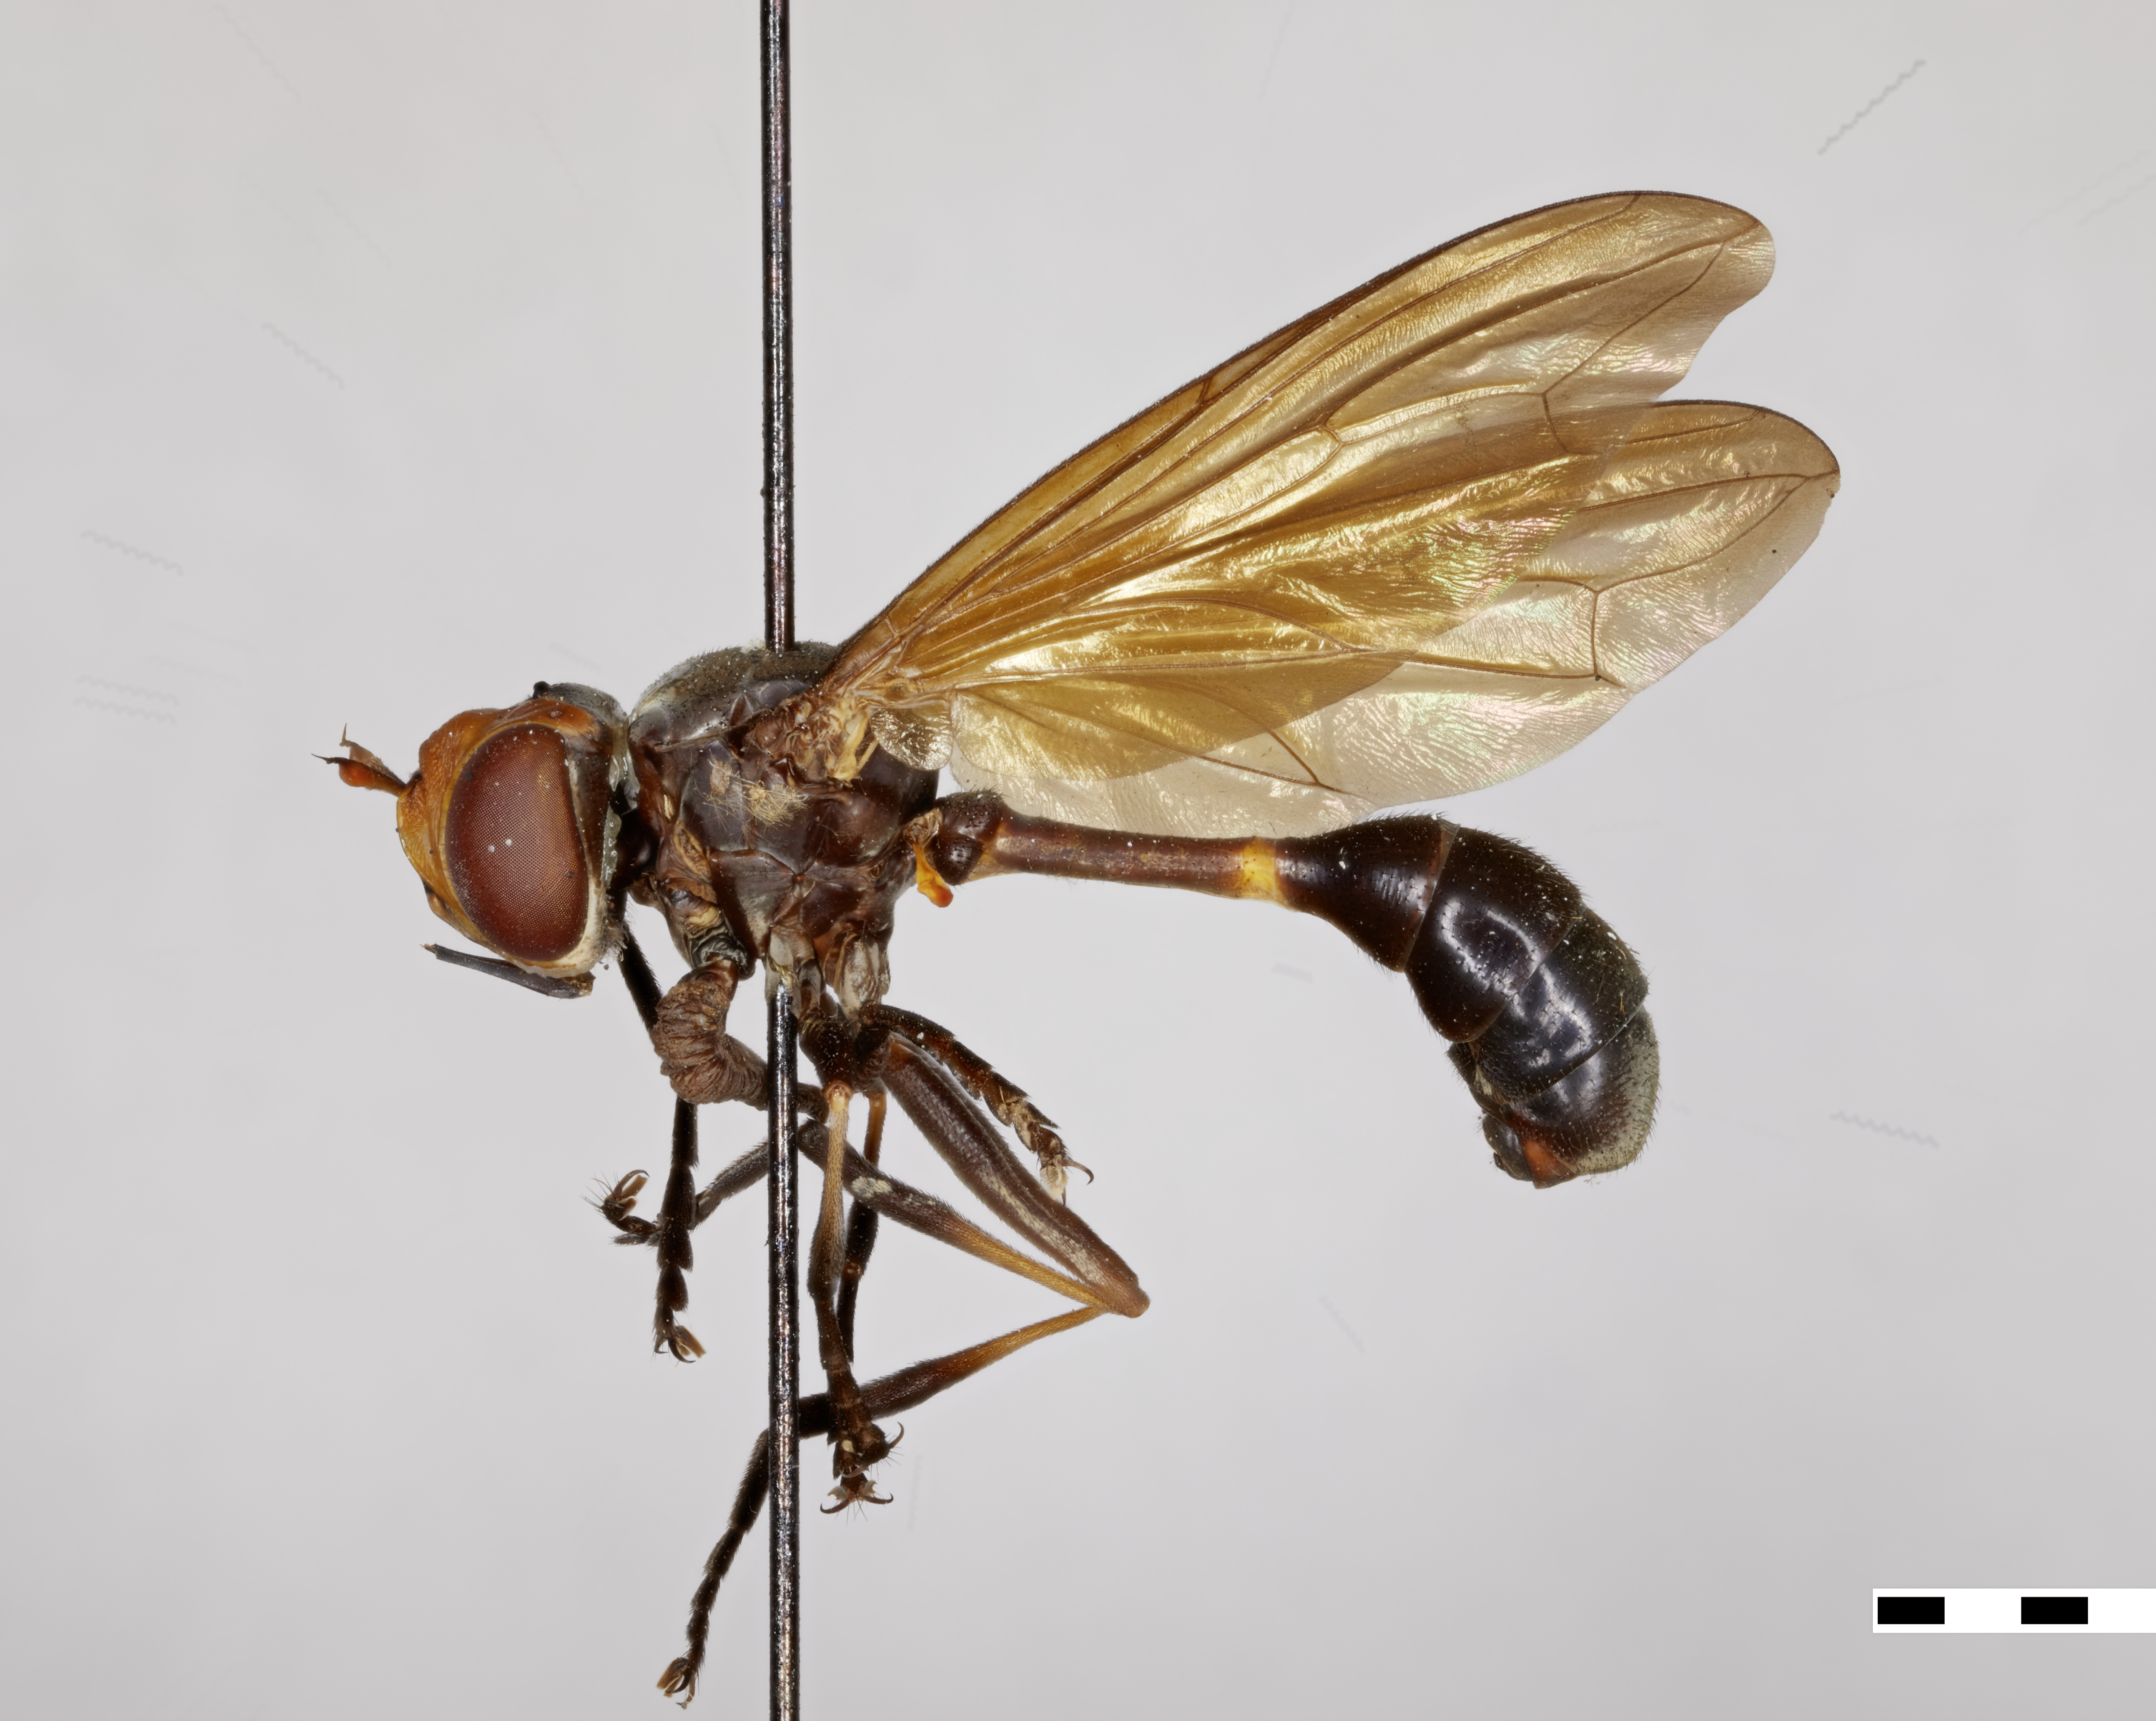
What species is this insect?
Neobrachyceraea obscuripennis (also Brachyceratias obscuripennis)
